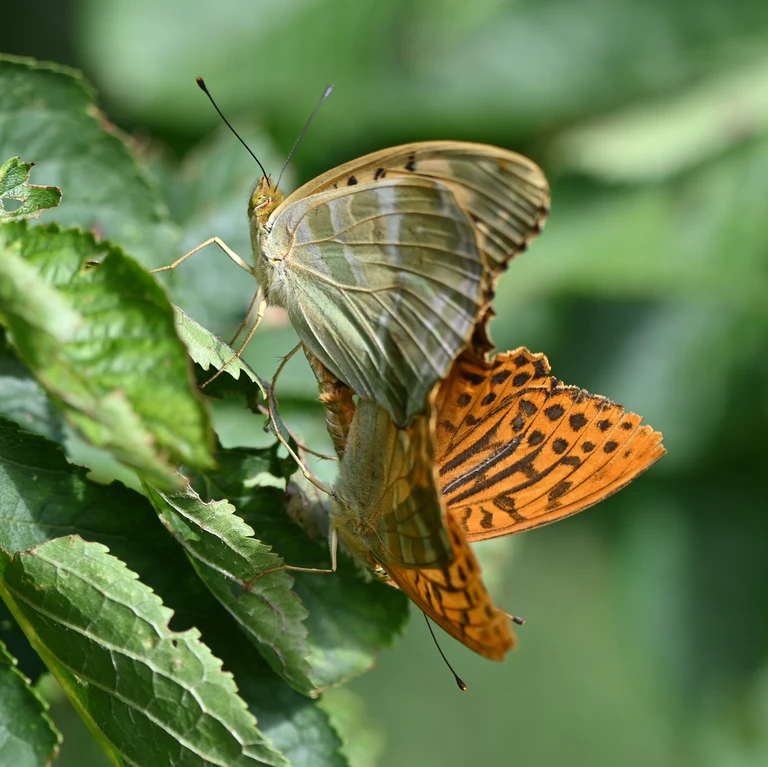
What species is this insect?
Argynnis paphia
